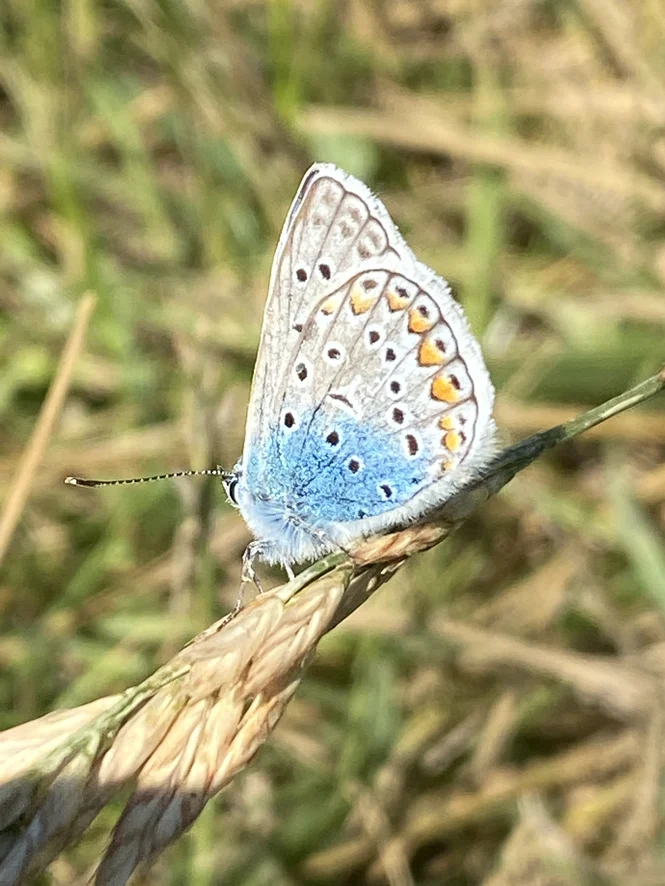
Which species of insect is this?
Polyommatus icarus
